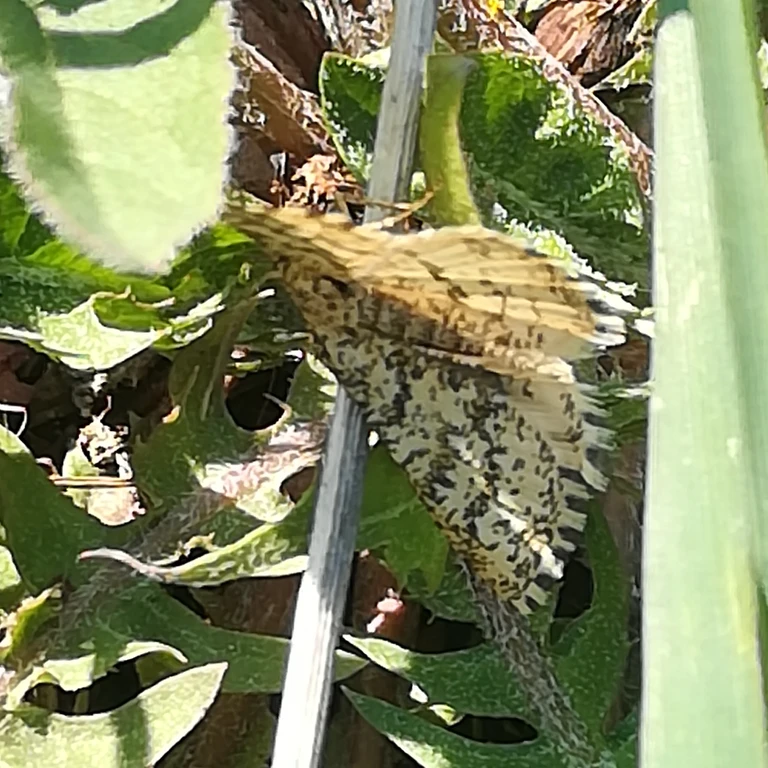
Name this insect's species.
Ematurga atomaria
